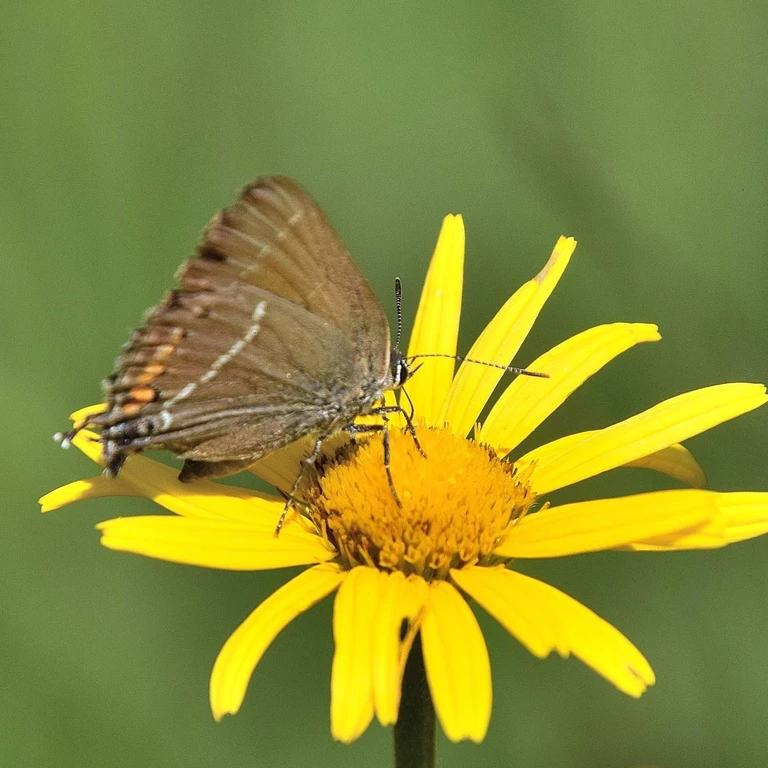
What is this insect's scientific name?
Satyrium spini (also Tuttiola spini)
